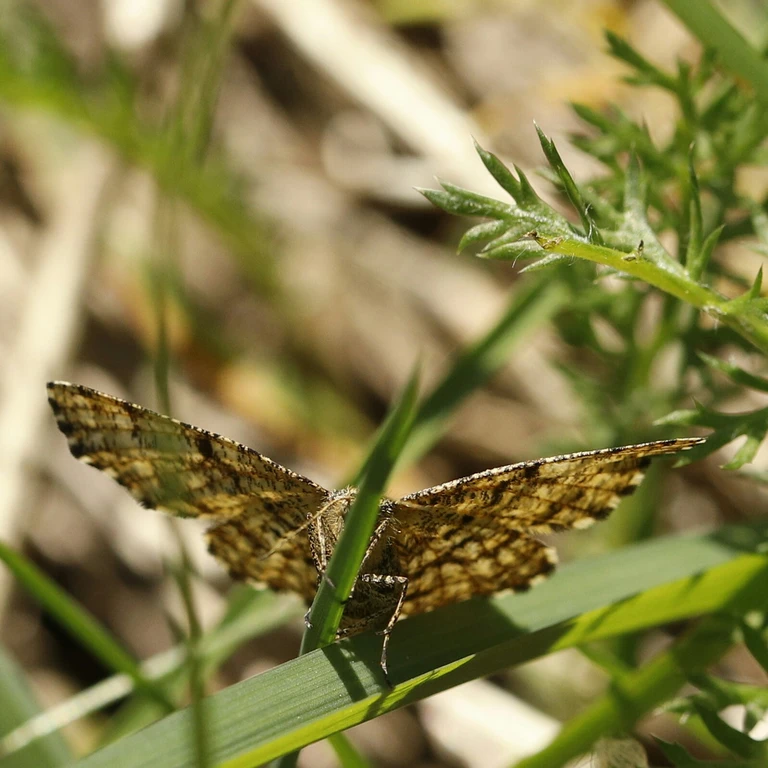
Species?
Ematurga atomaria
